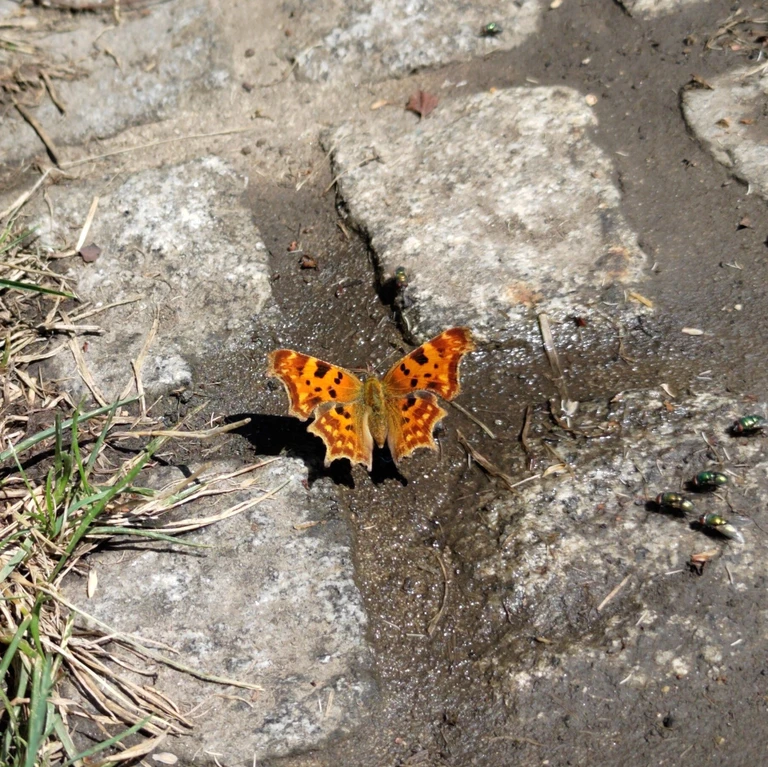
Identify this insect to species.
Polygonia c-album
